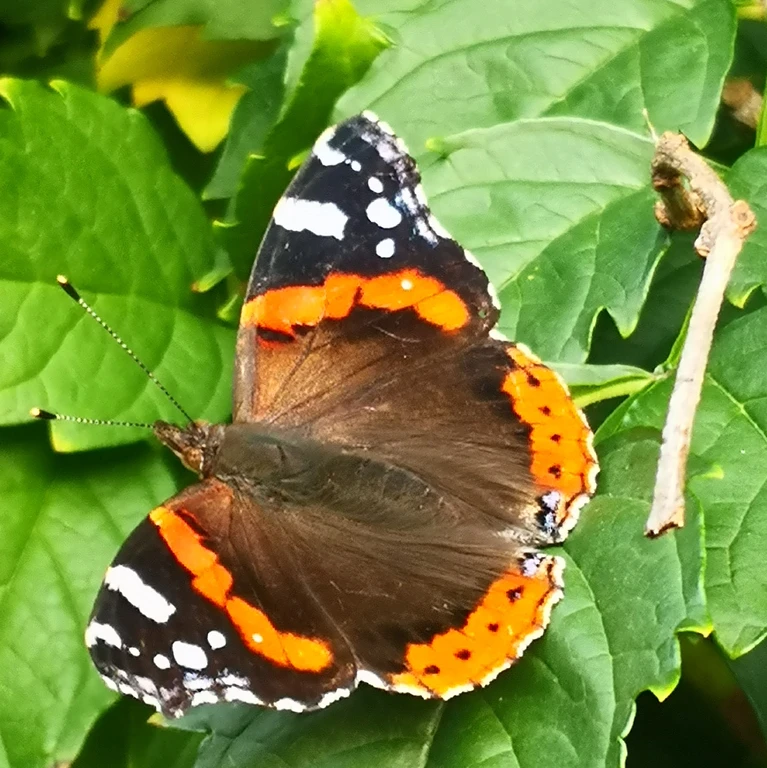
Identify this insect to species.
Vanessa atalanta
